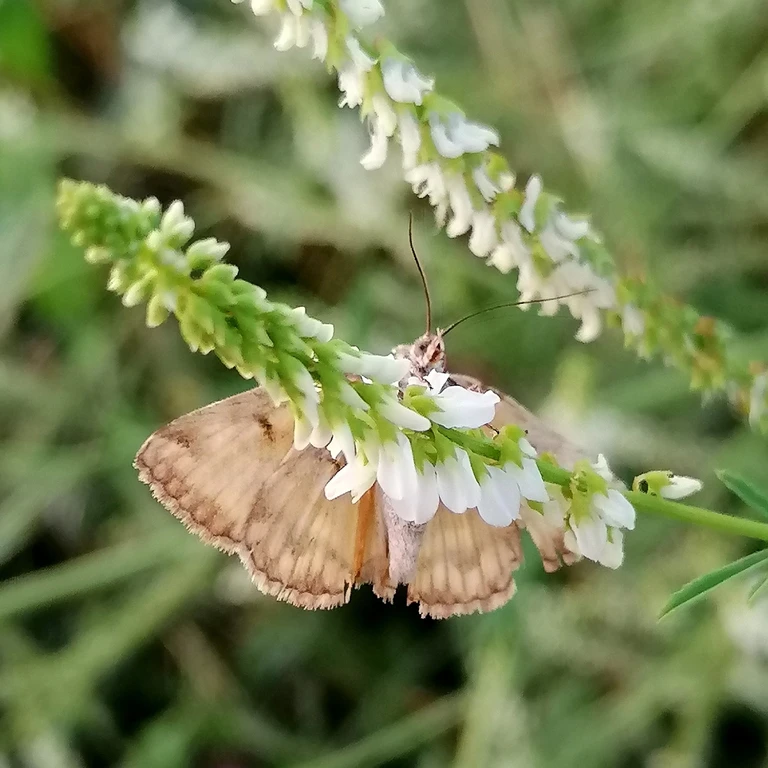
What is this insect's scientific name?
Euclidia glyphica
